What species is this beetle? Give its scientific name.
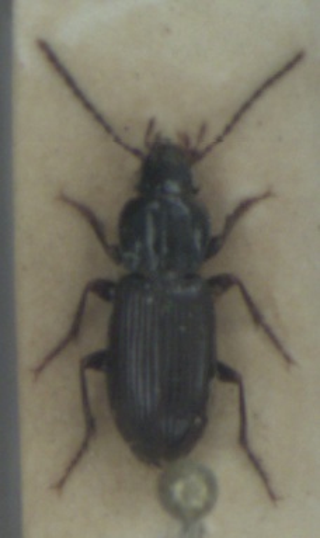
Pterostichus minor
